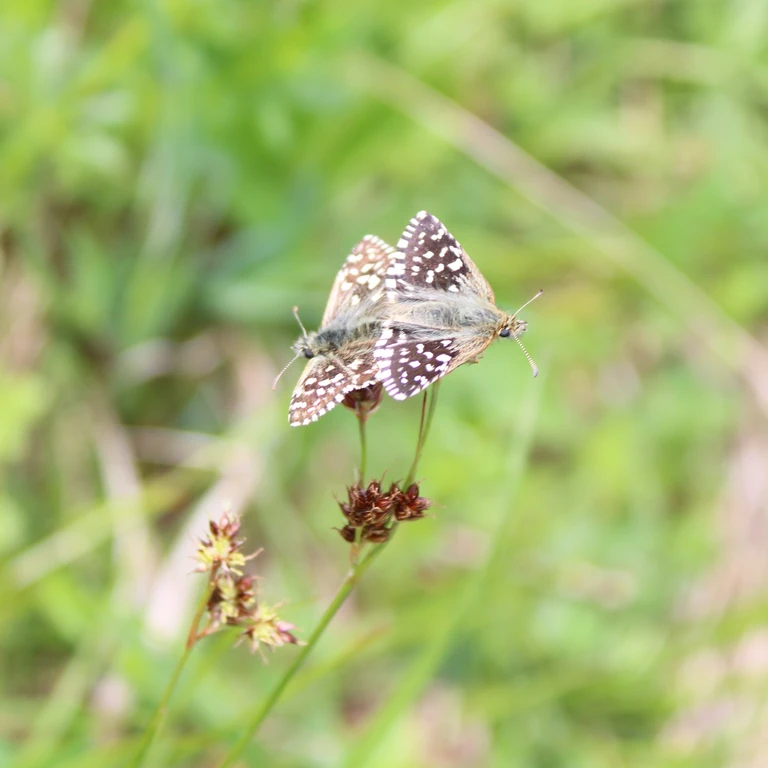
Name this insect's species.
Pyrgus malvae
